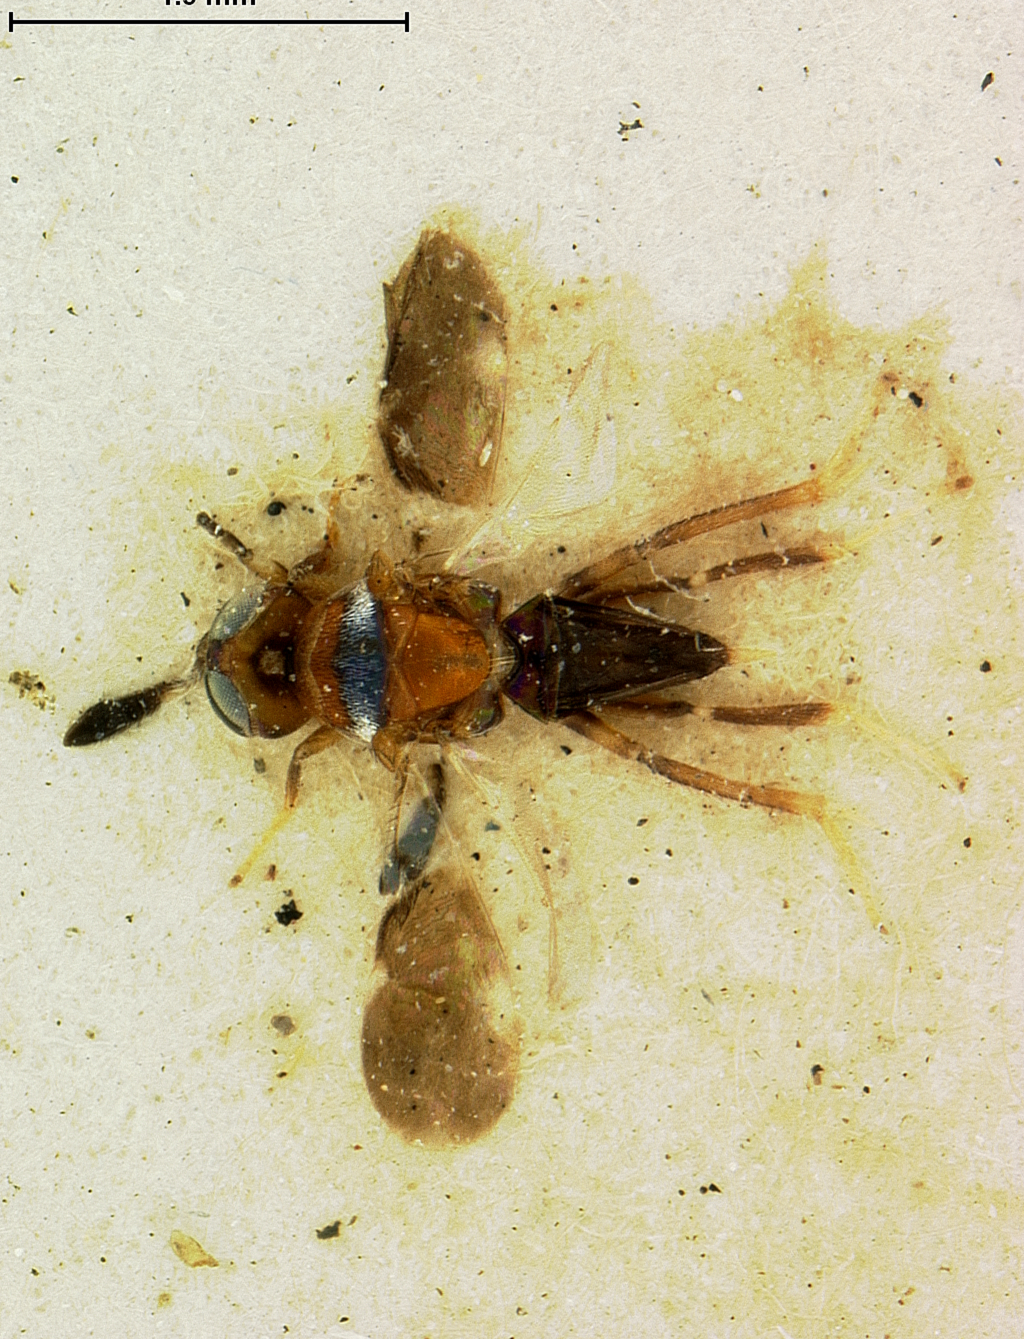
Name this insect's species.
Cheiloneurus japonicus
